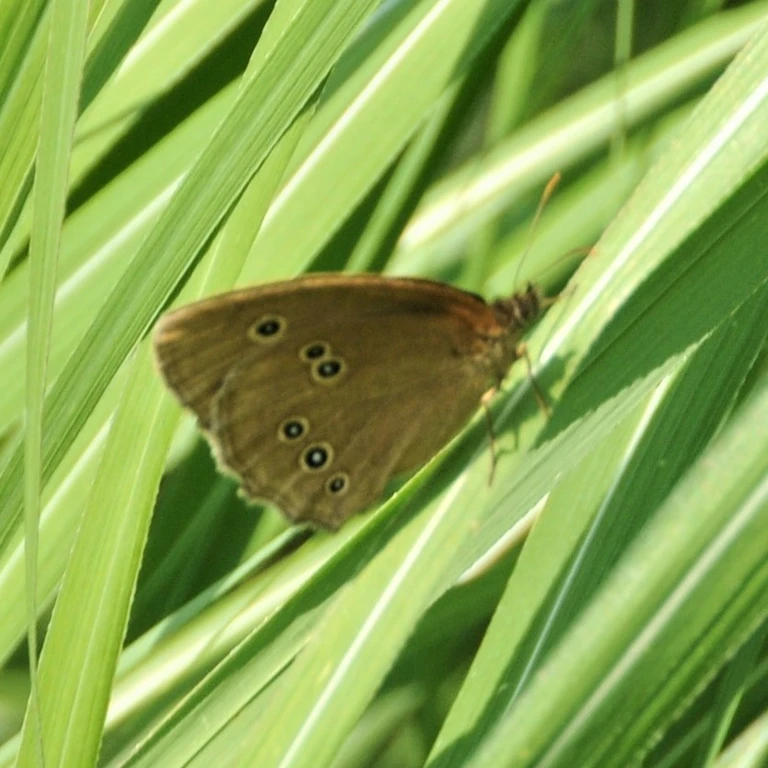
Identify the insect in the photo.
Aphantopus hyperantus
